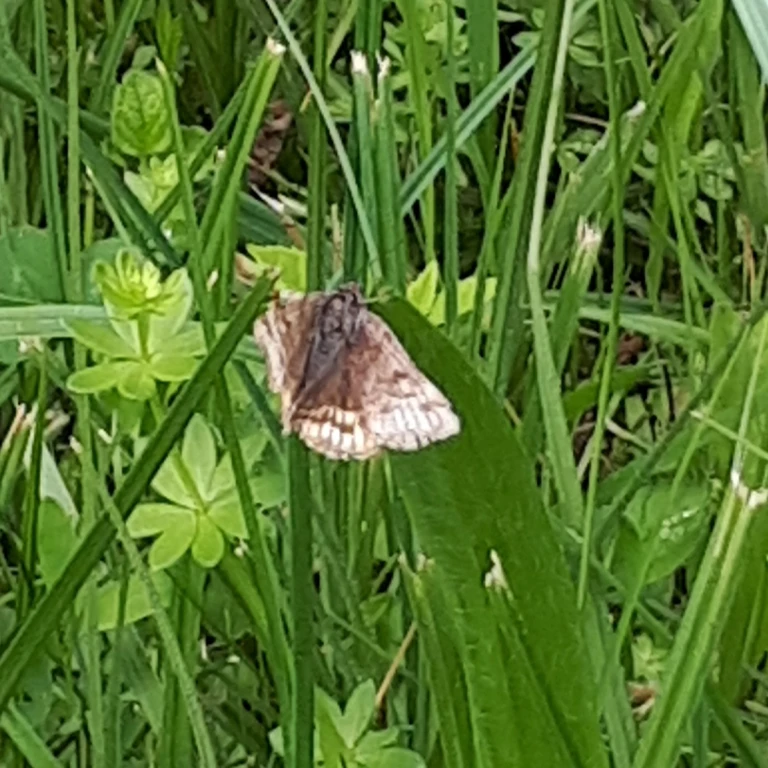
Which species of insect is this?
Euclidia glyphica
